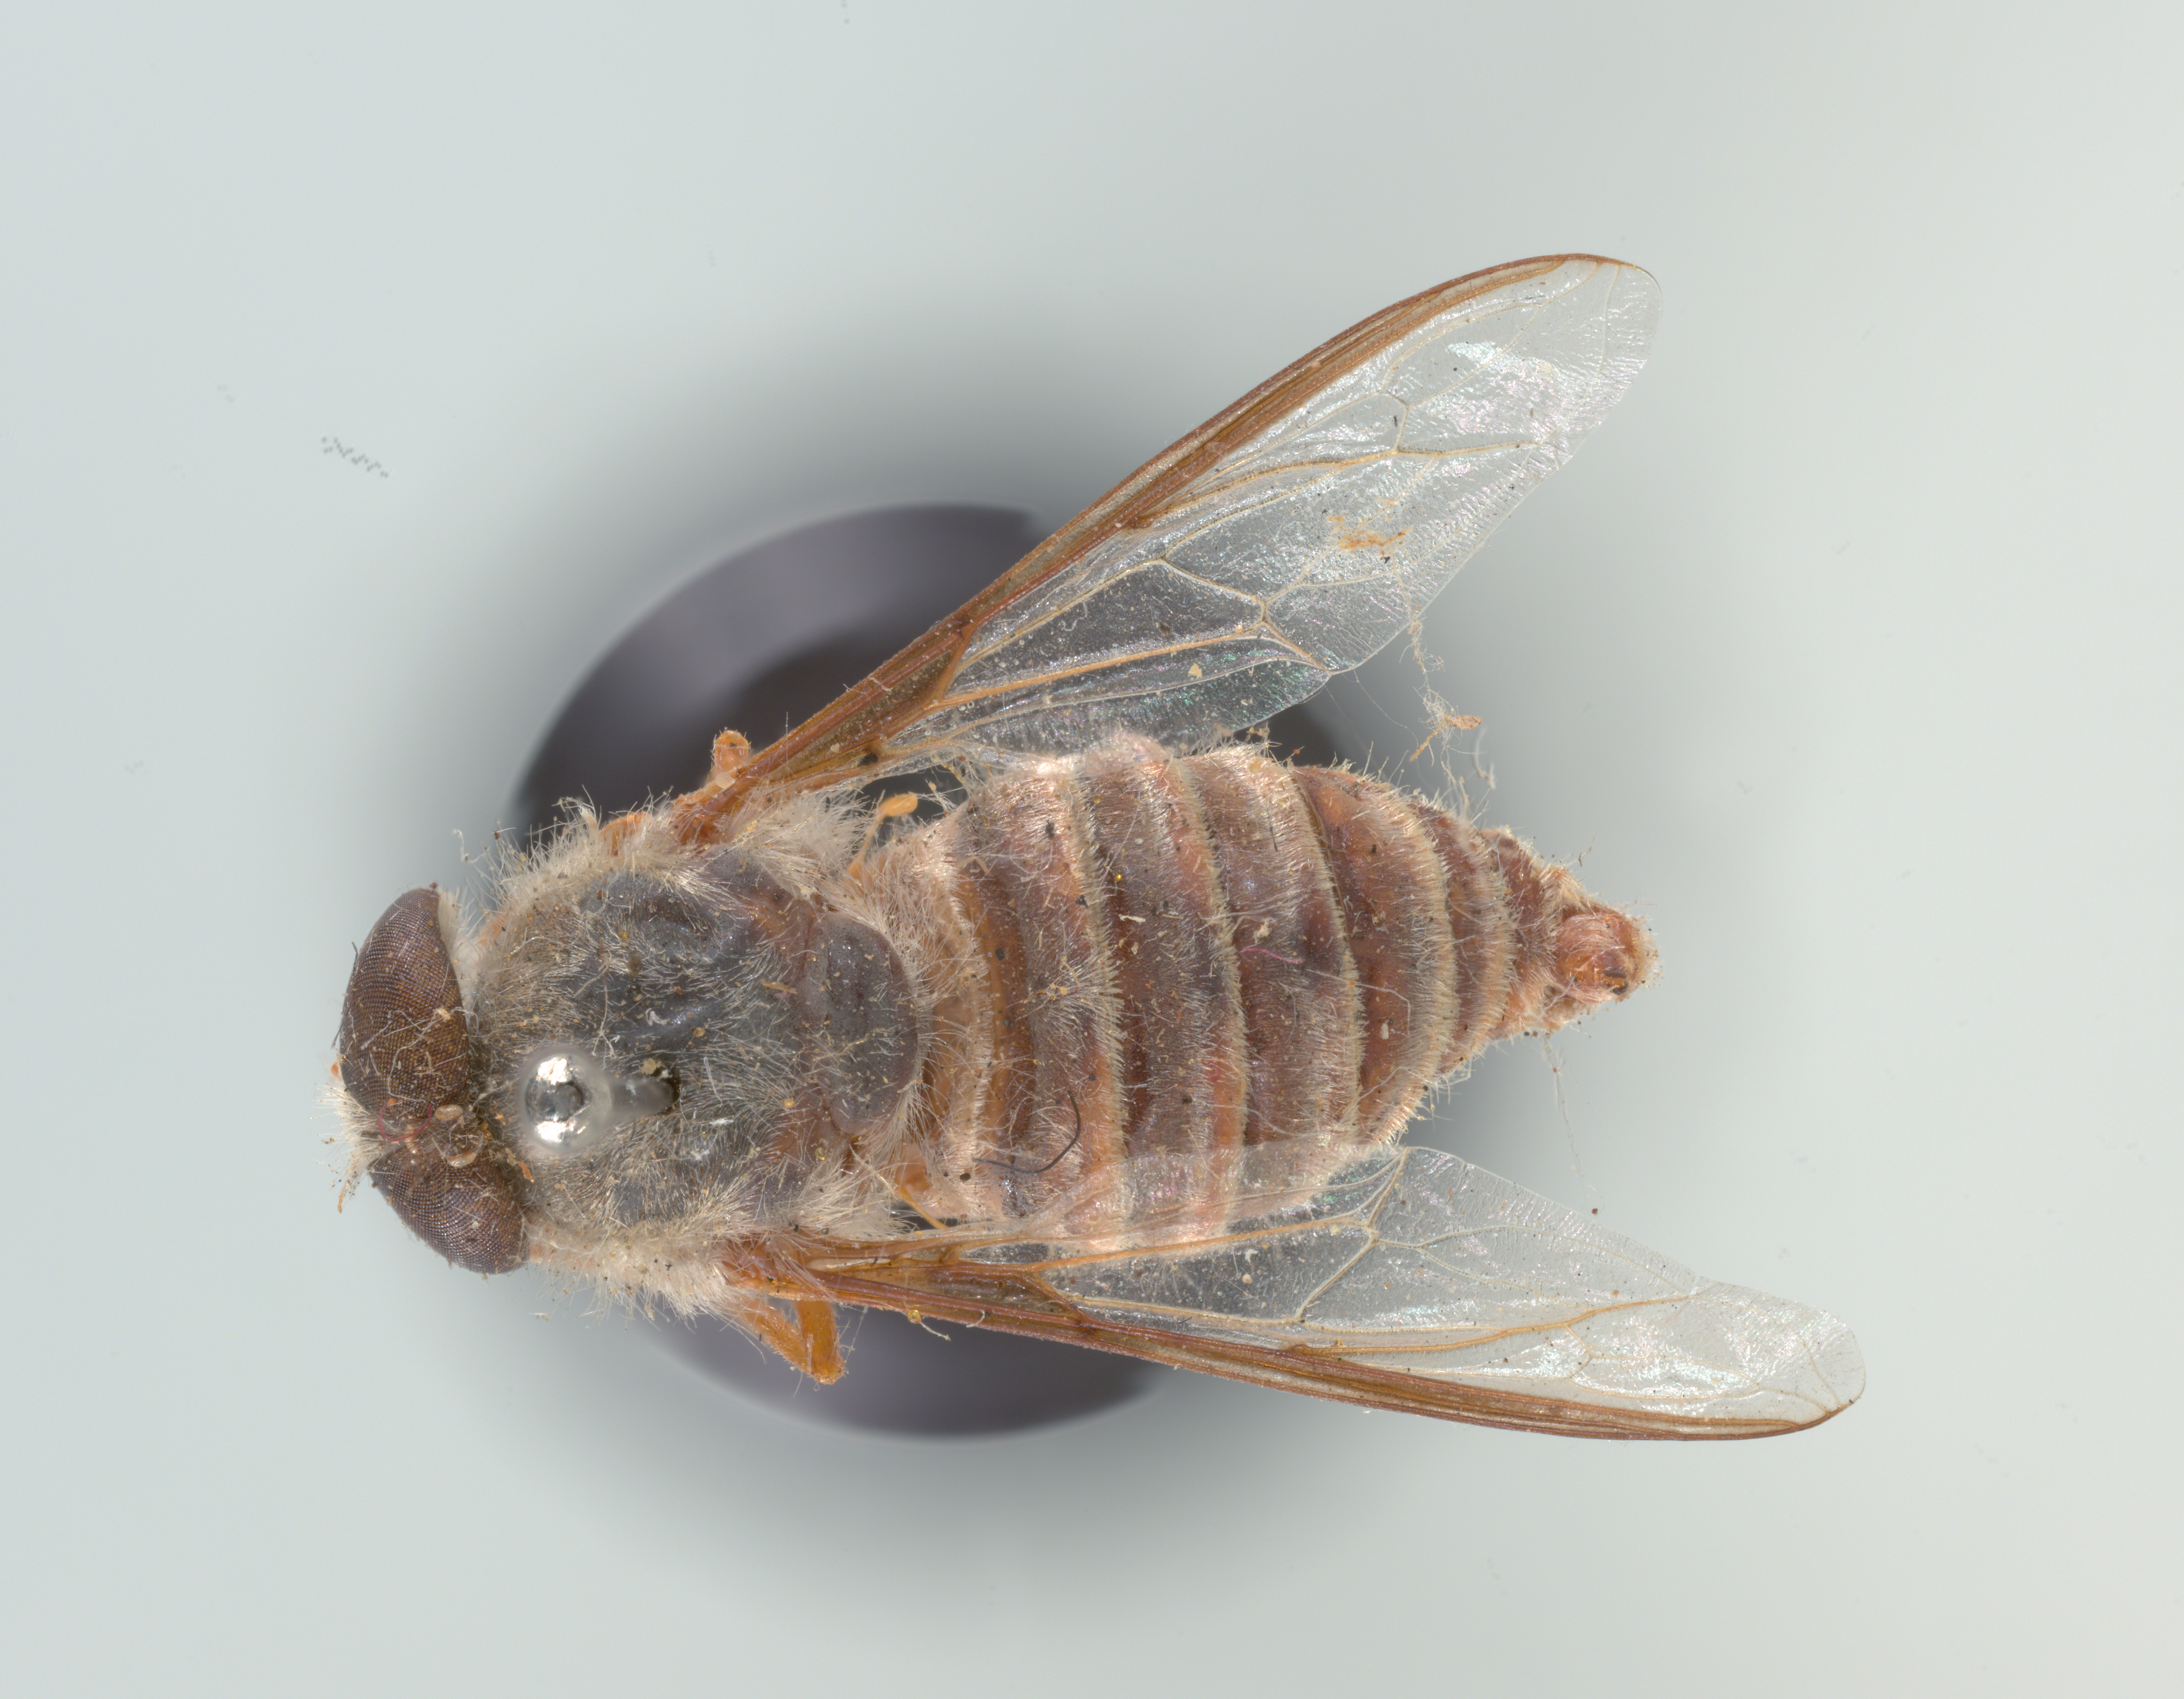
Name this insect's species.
Trichopsidea costata
